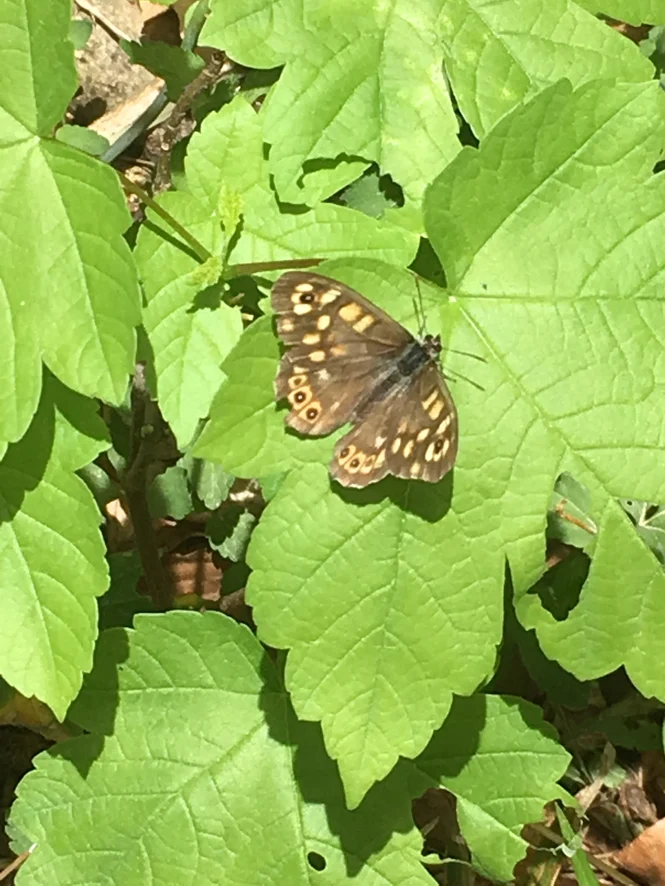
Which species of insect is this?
Pararge aegeria
